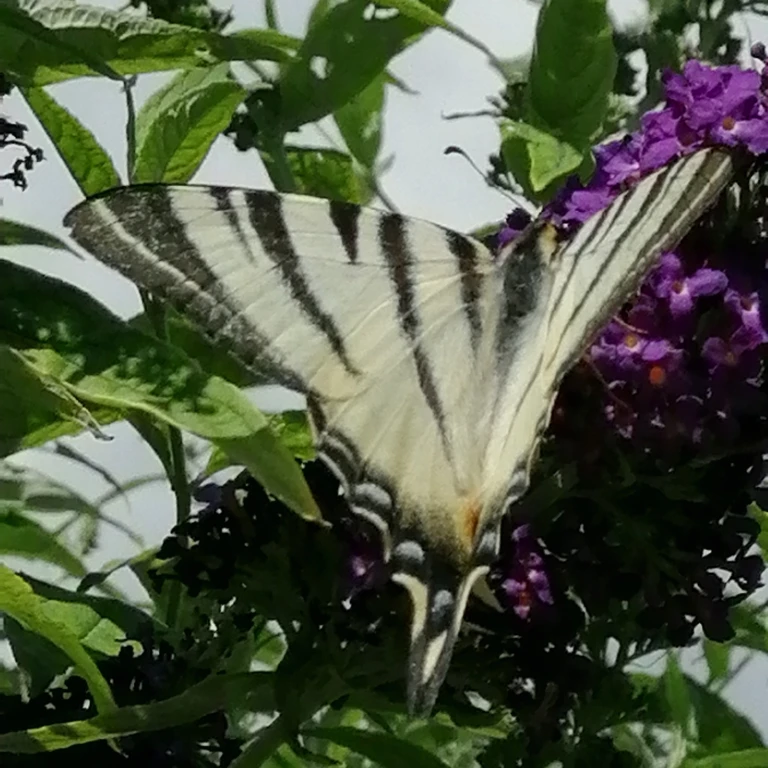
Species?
Iphiclides podalirius
